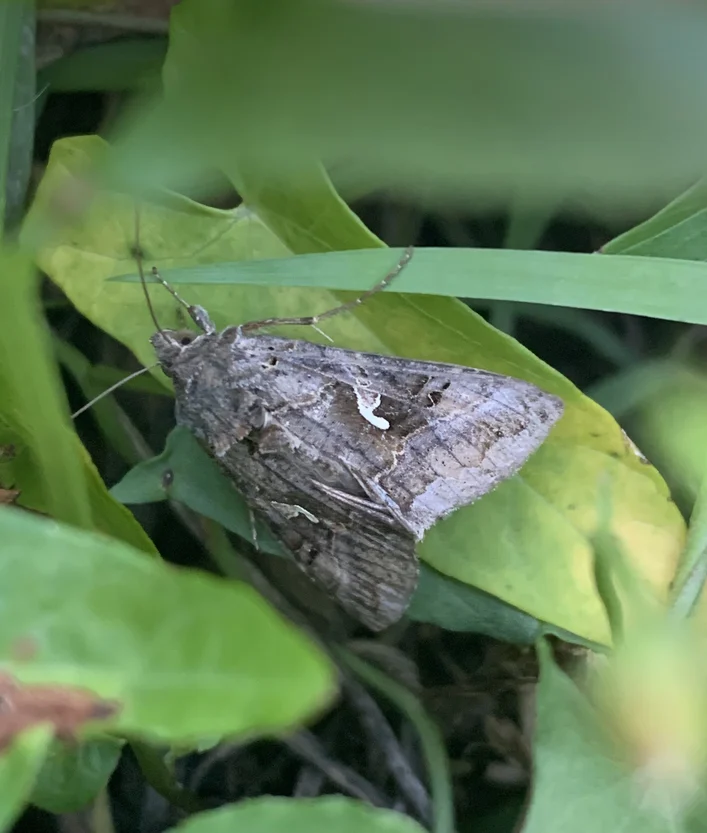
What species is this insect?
Autographa gamma
